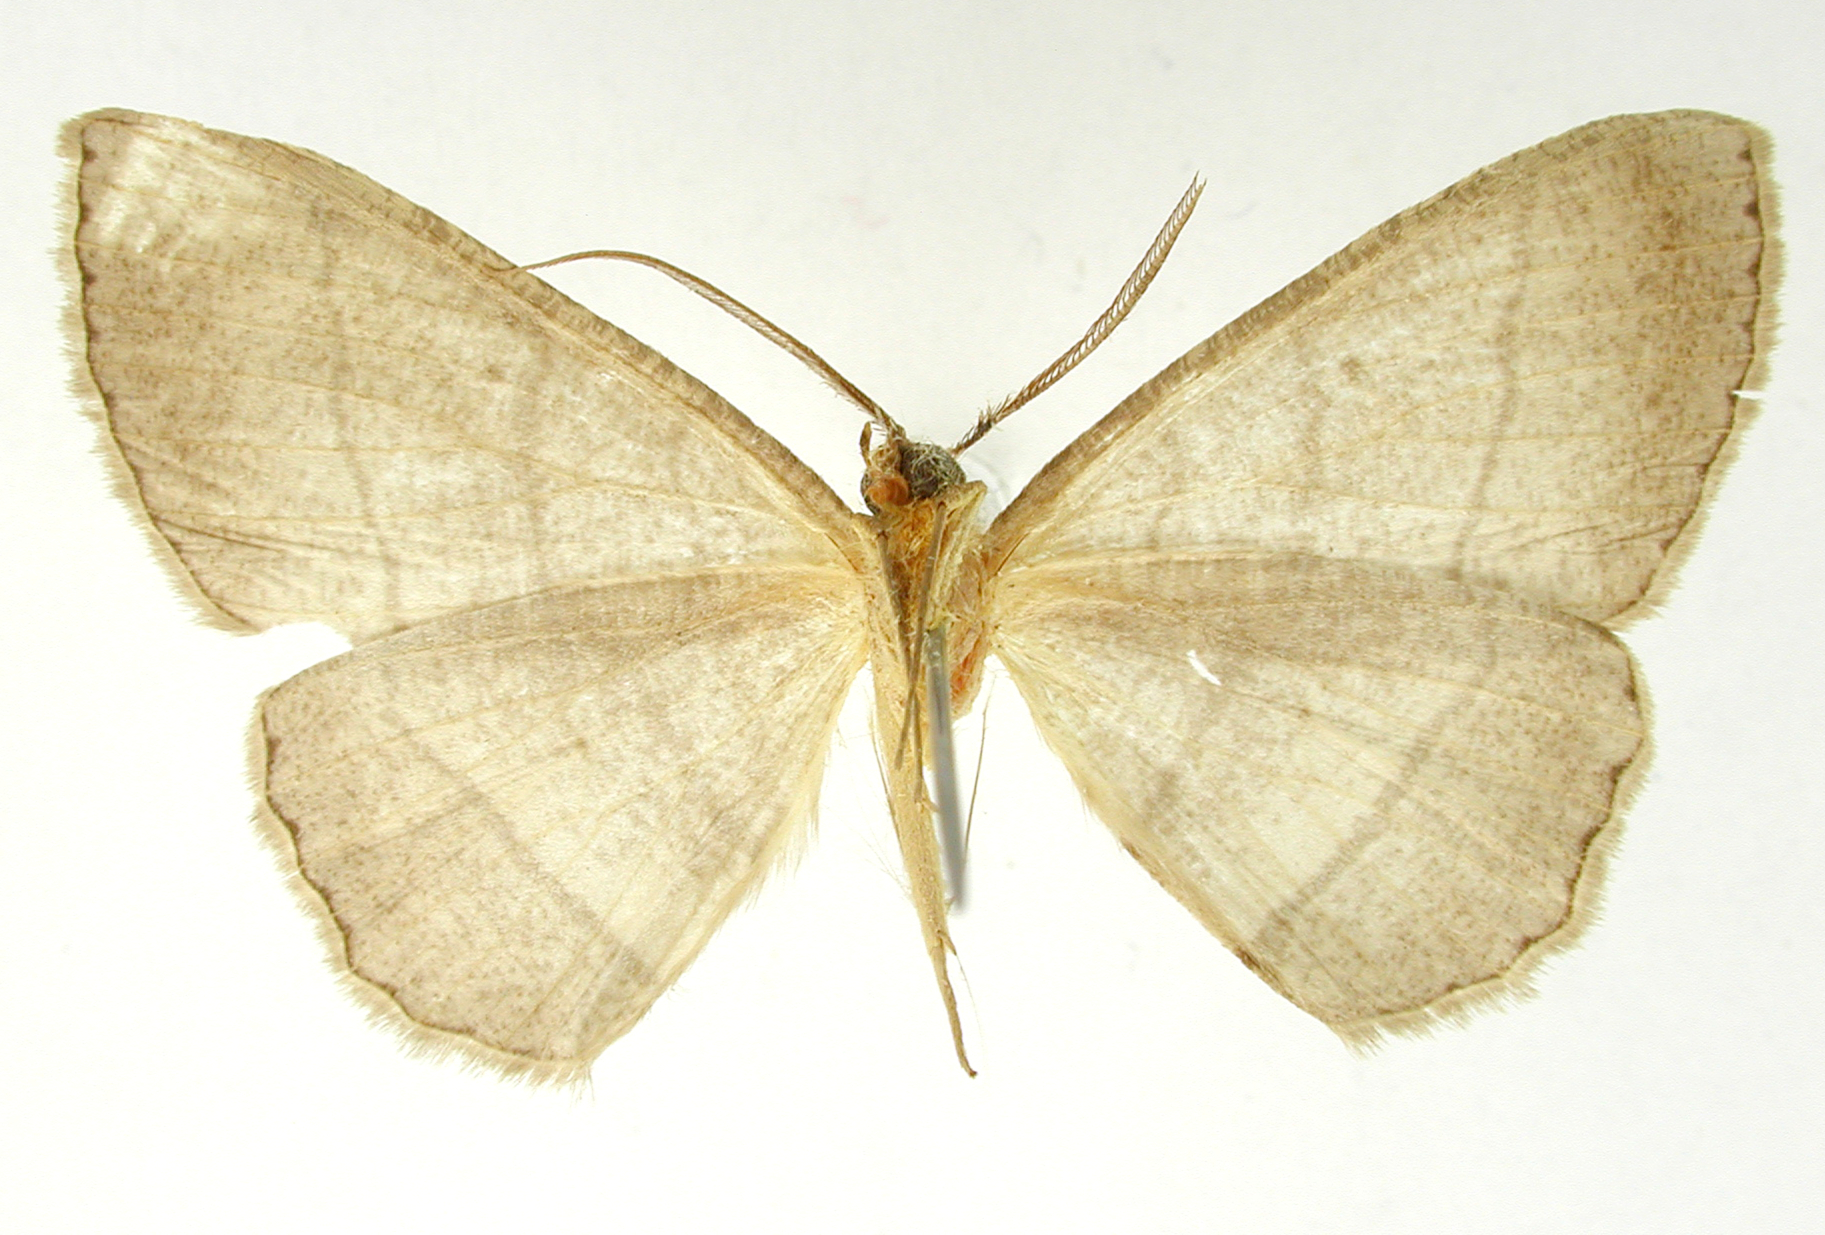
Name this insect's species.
Melanolophia directilinea
